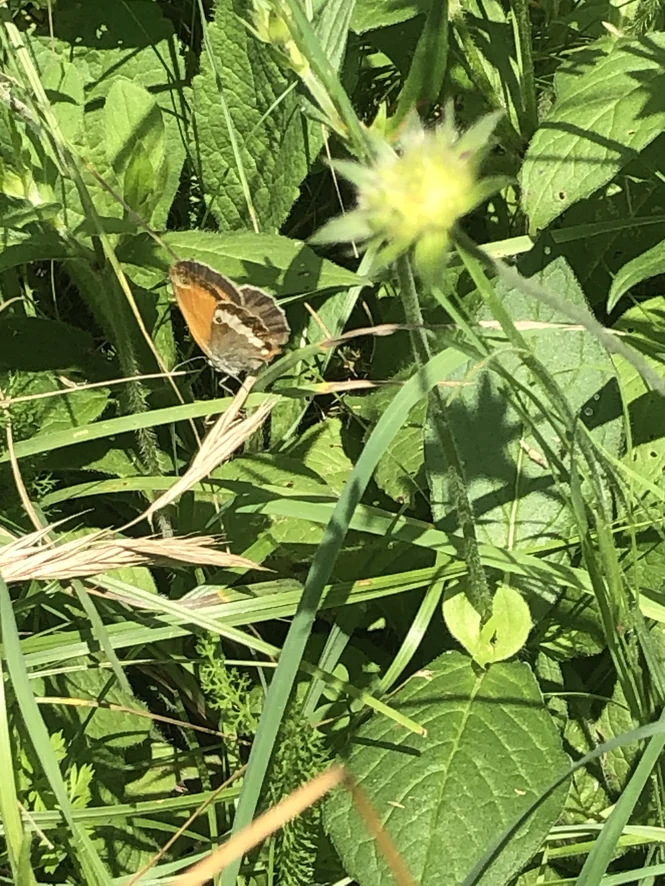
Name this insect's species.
Coenonympha arcania
